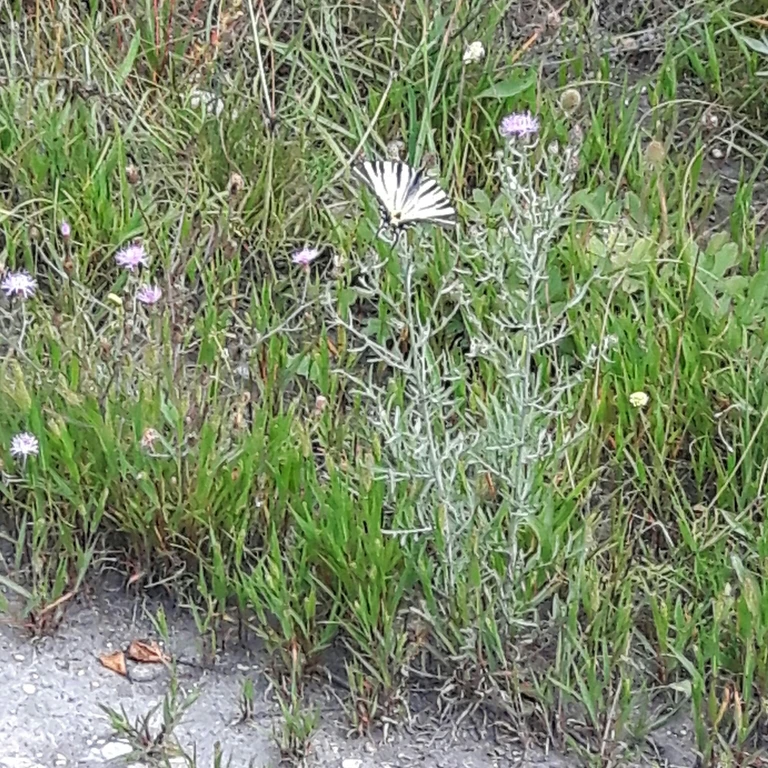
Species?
Iphiclides podalirius
